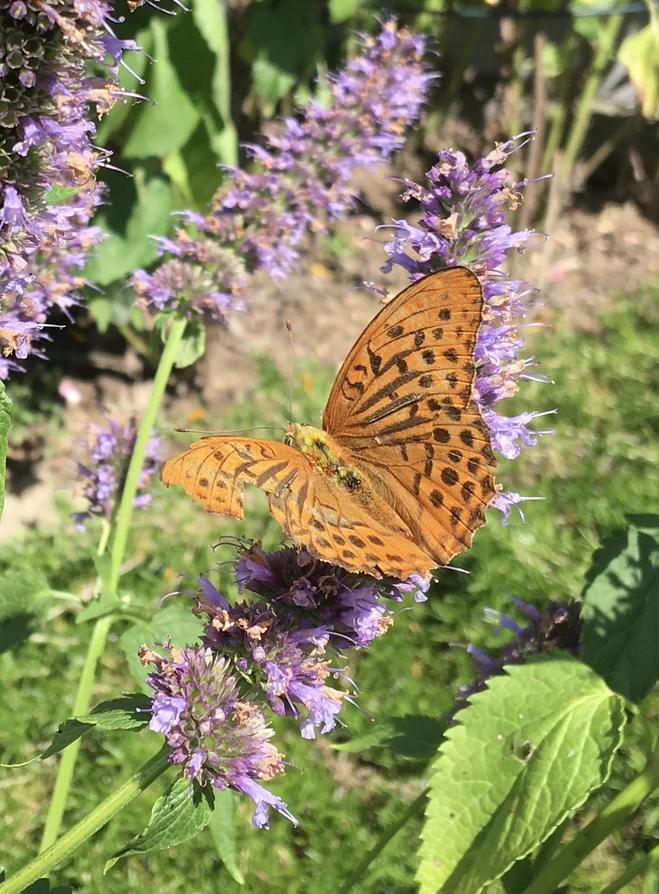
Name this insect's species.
Argynnis paphia
